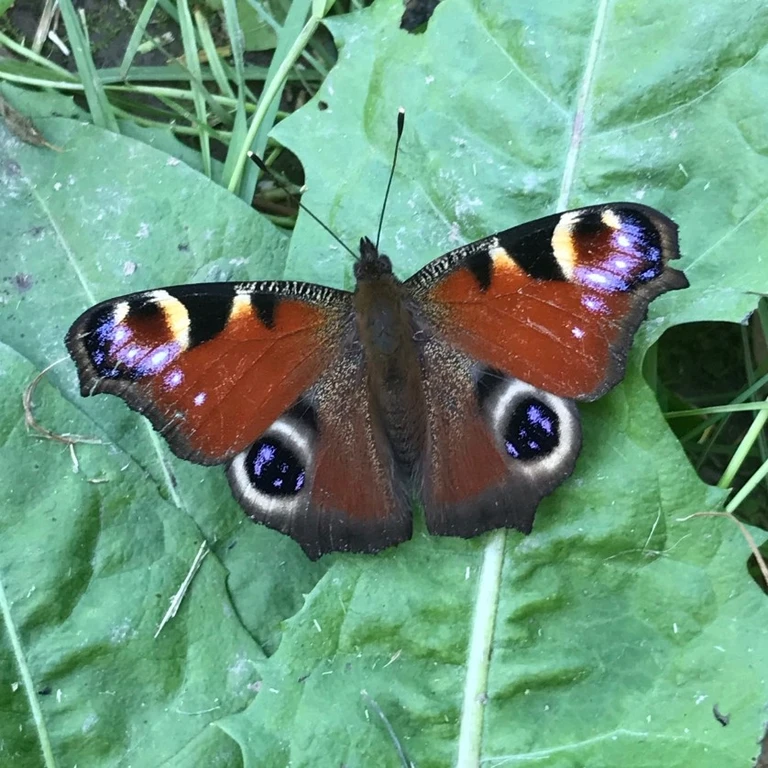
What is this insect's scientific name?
Aglais io
